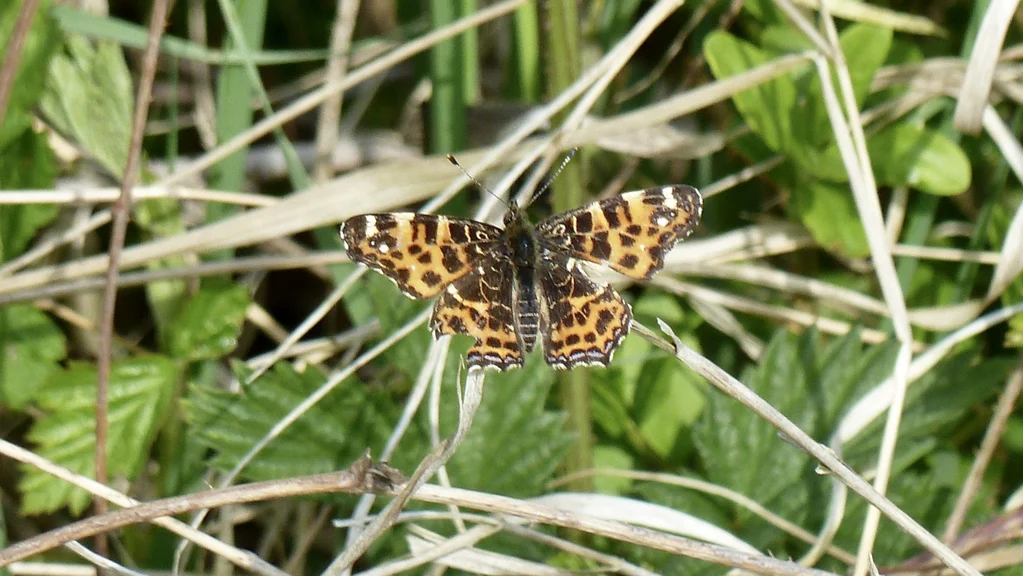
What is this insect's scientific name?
Araschnia levana
